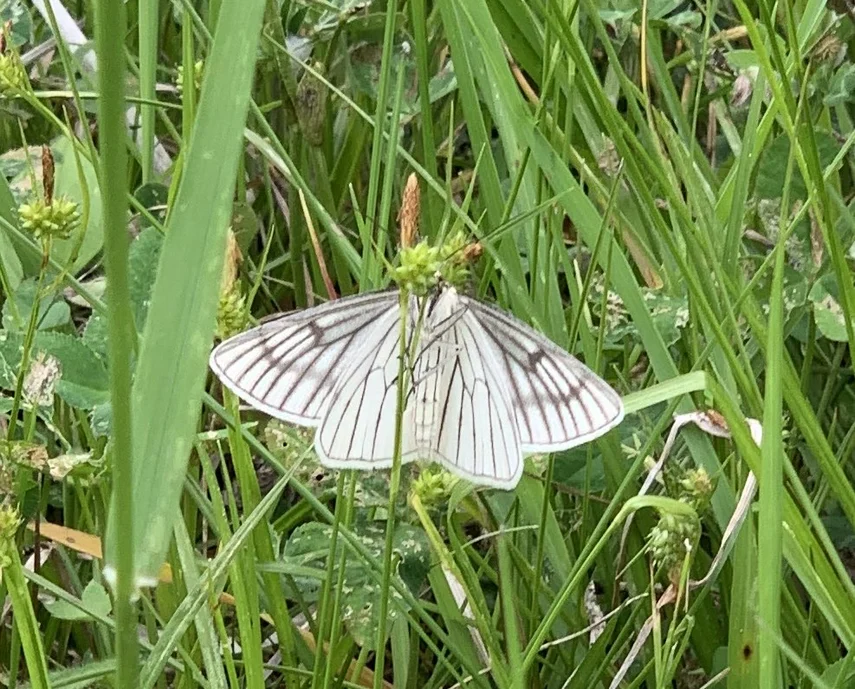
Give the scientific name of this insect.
Siona lineata
